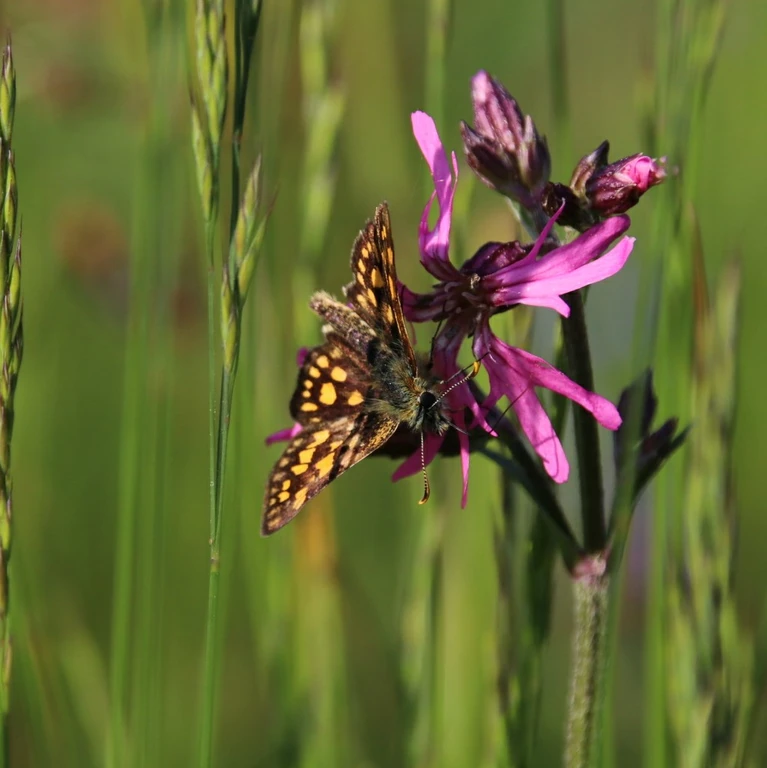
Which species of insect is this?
Carterocephalus palaemon
